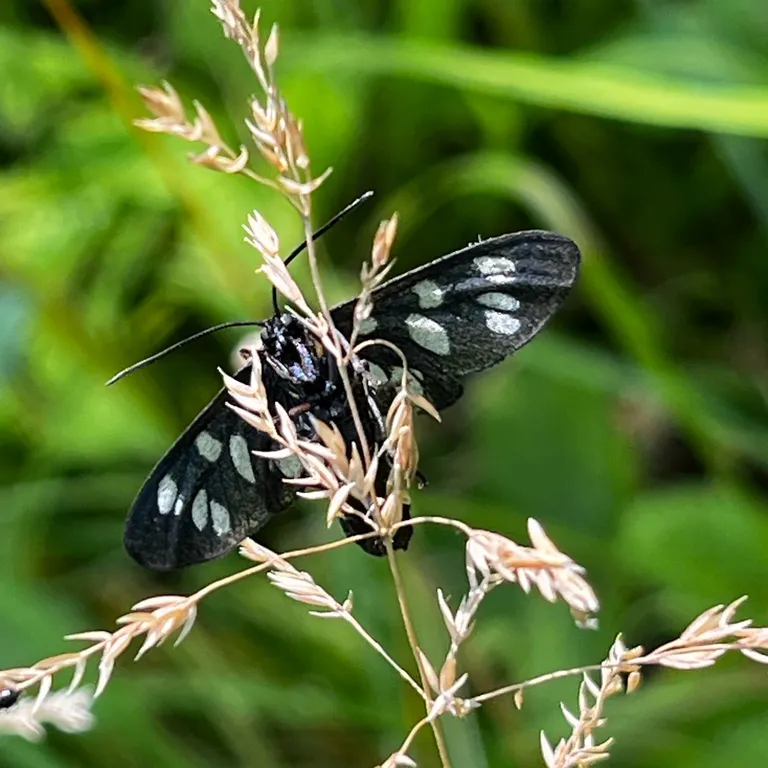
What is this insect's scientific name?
Amata phegea
